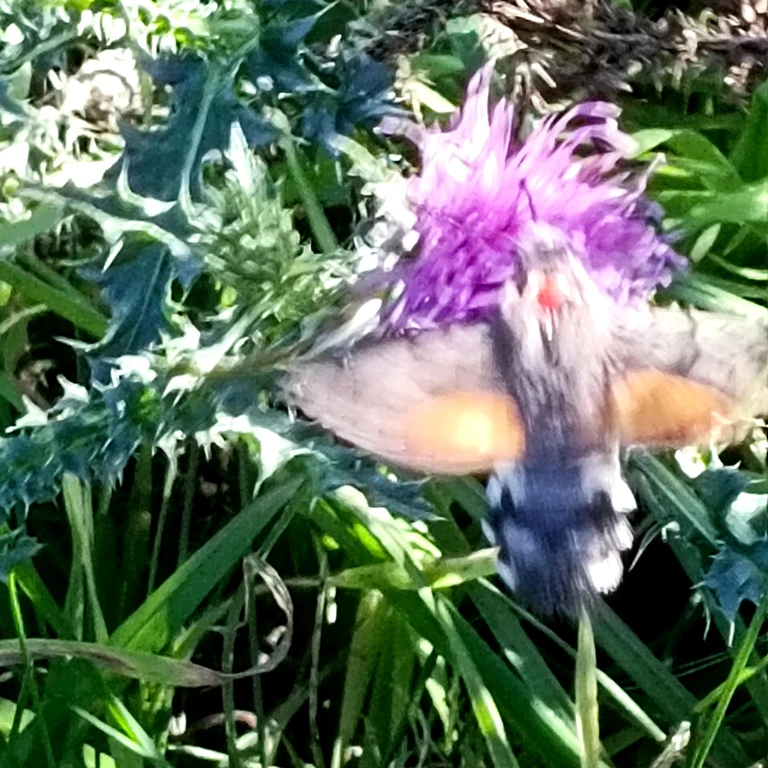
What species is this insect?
Macroglossum stellatarum
